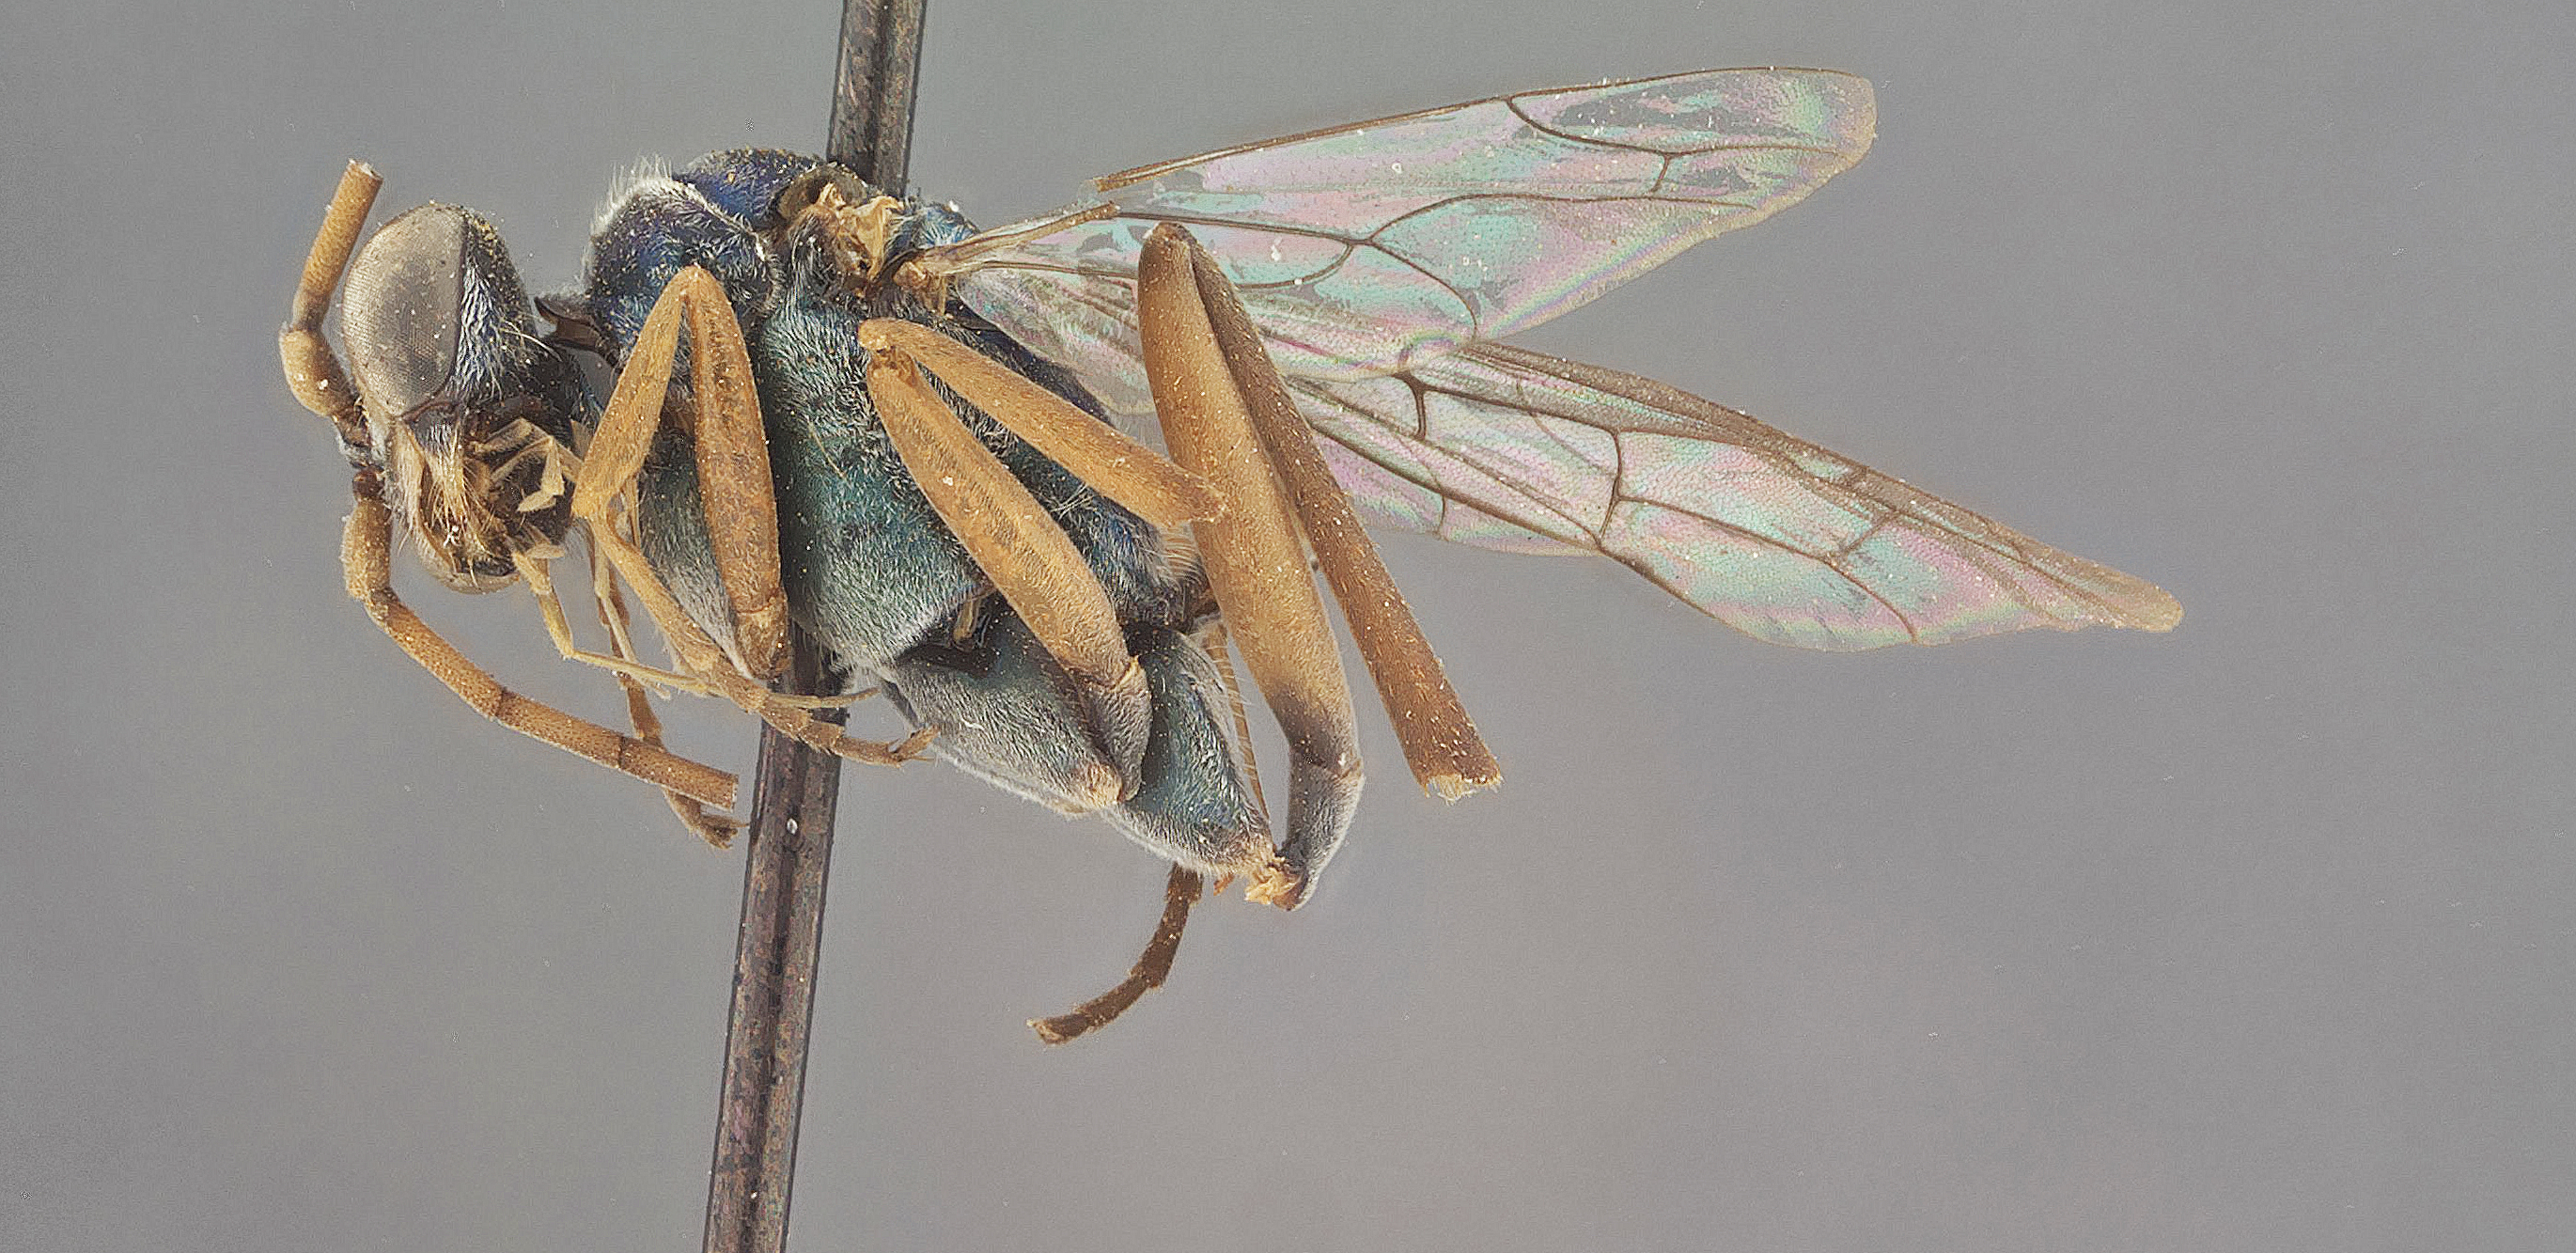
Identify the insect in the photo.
Auplopus schausi
